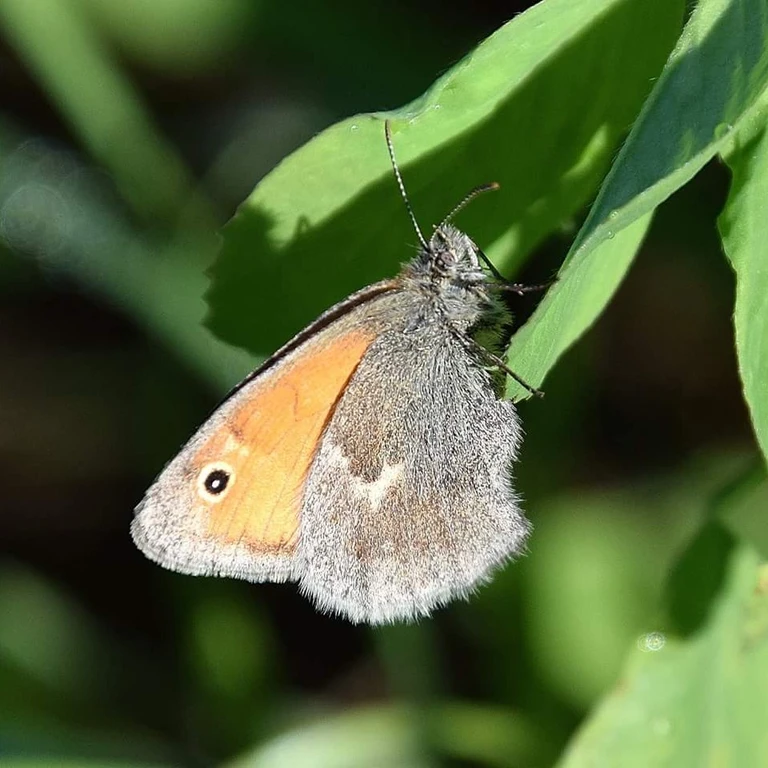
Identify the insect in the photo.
Coenonympha pamphilus
